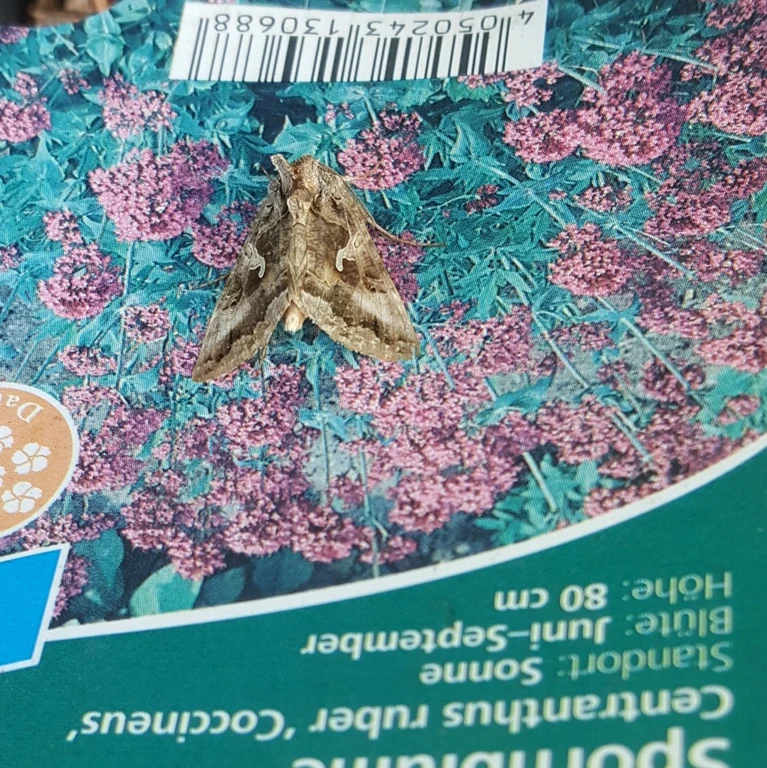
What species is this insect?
Autographa gamma
